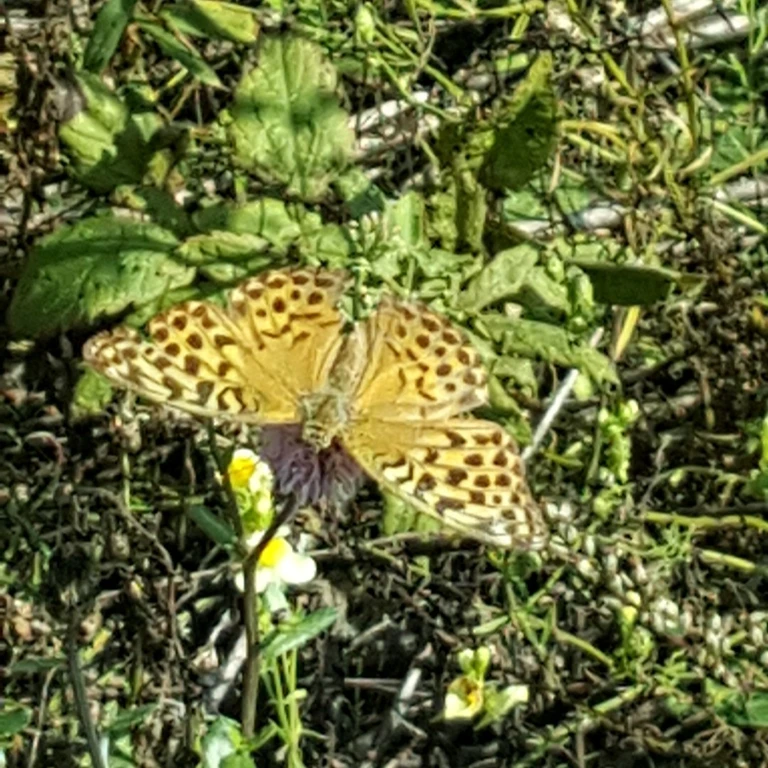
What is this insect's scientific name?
Argynnis paphia
